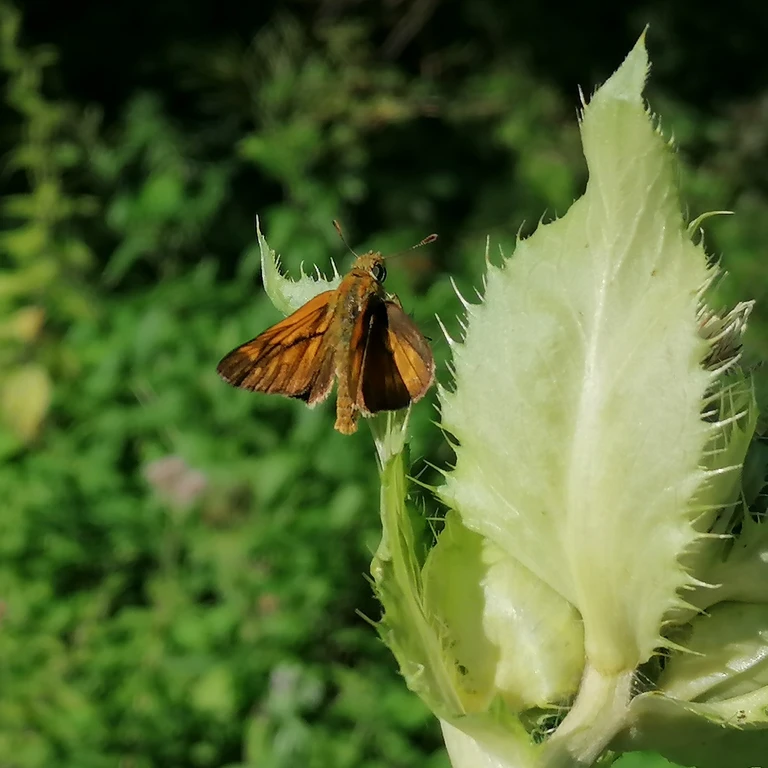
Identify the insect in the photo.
Ochlodes sylvanus (also Ochlodes venata)
